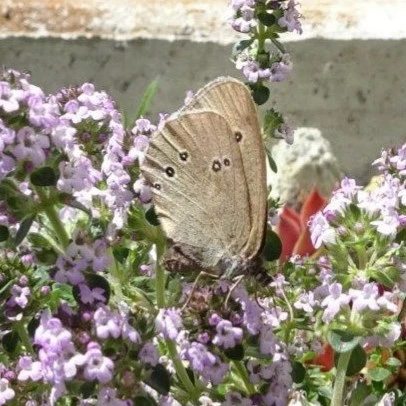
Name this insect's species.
Aphantopus hyperantus
